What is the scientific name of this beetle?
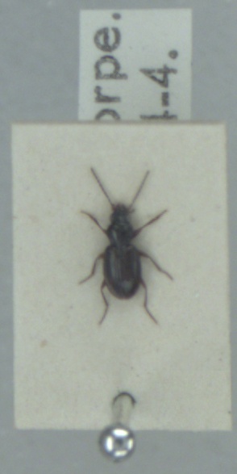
Bembidion clarkei
